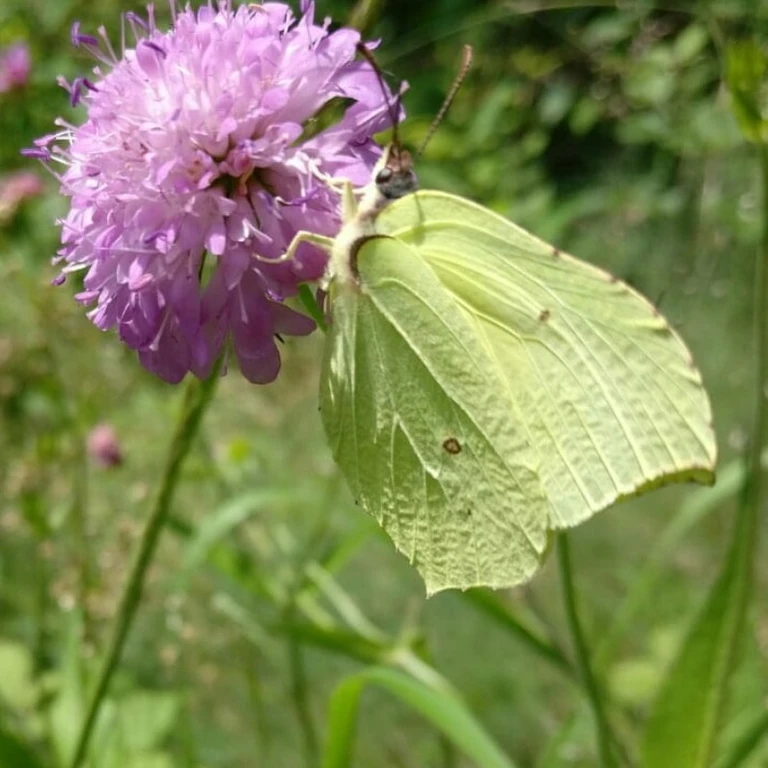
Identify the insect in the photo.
Gonepteryx rhamni
